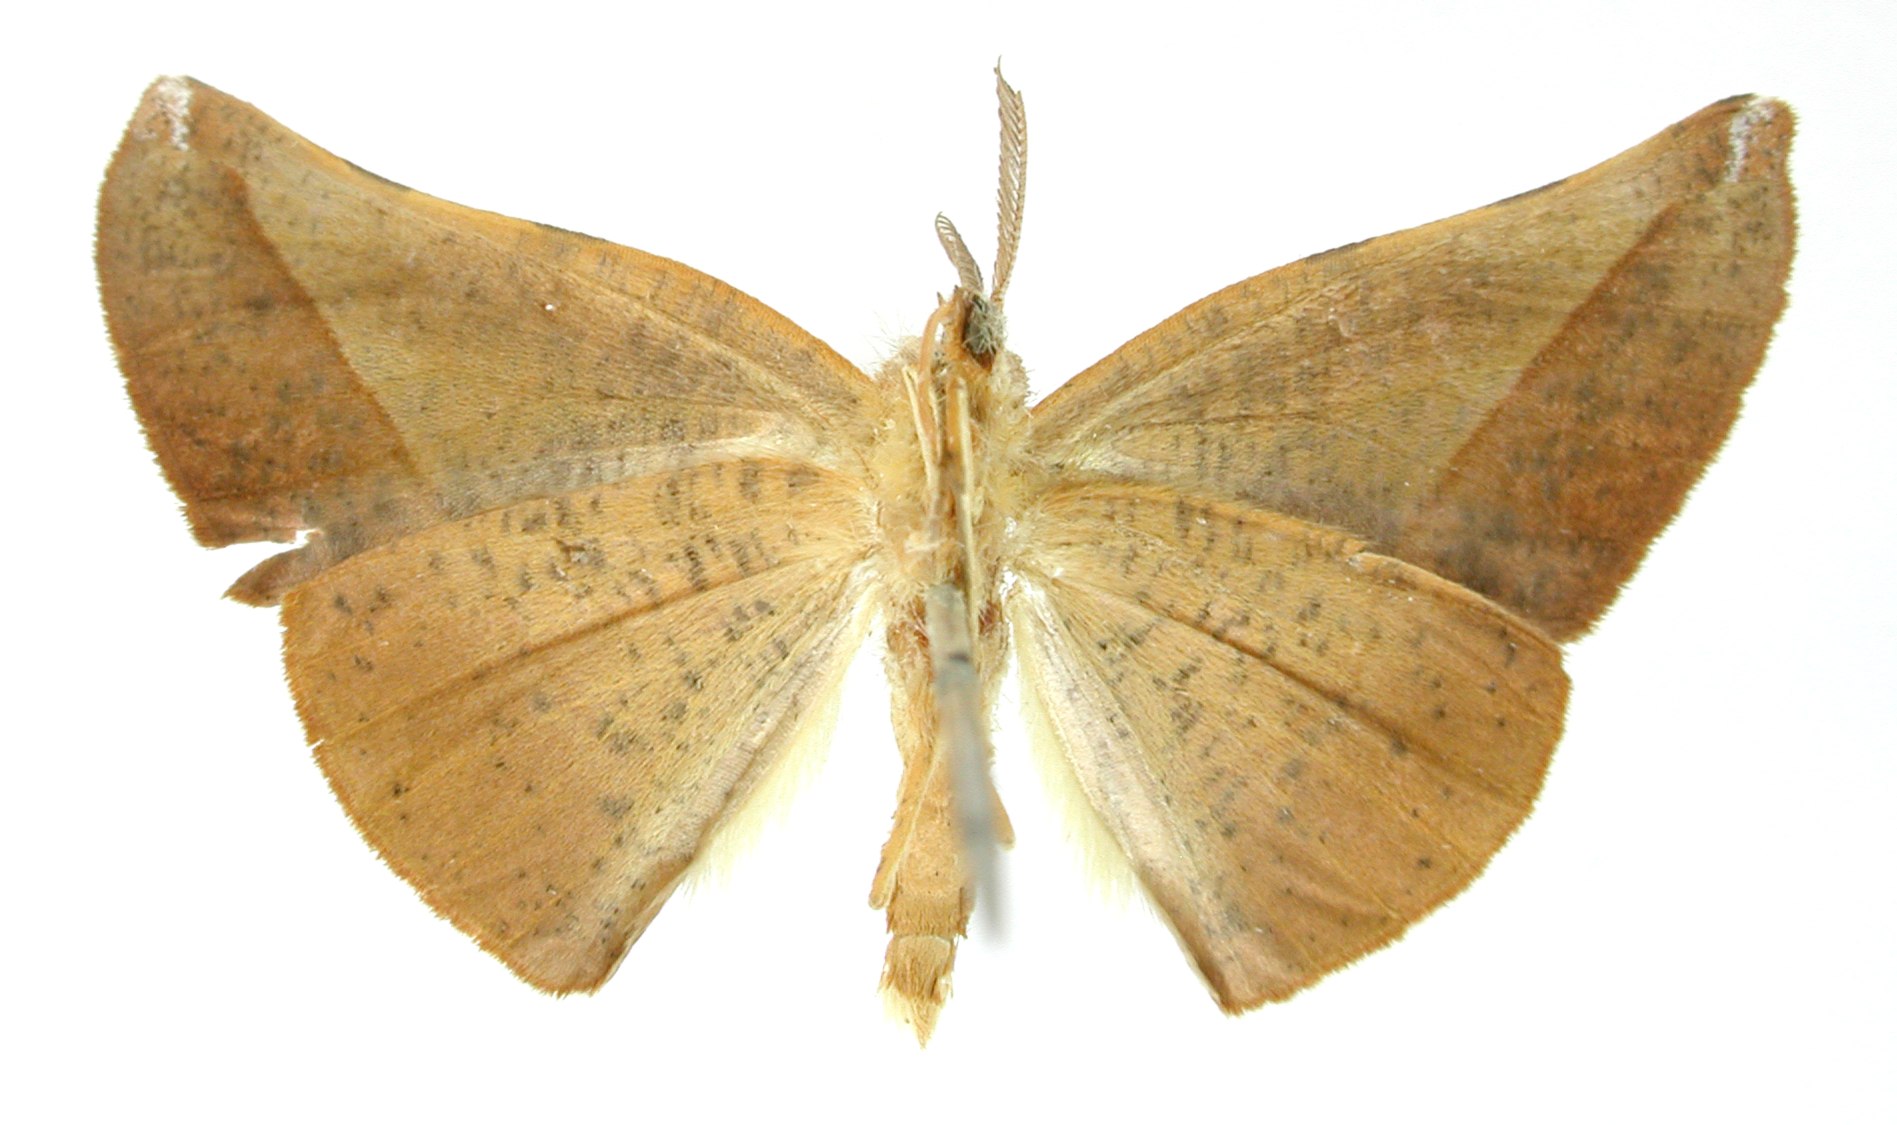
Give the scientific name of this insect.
Acrotomodes cretinotata
